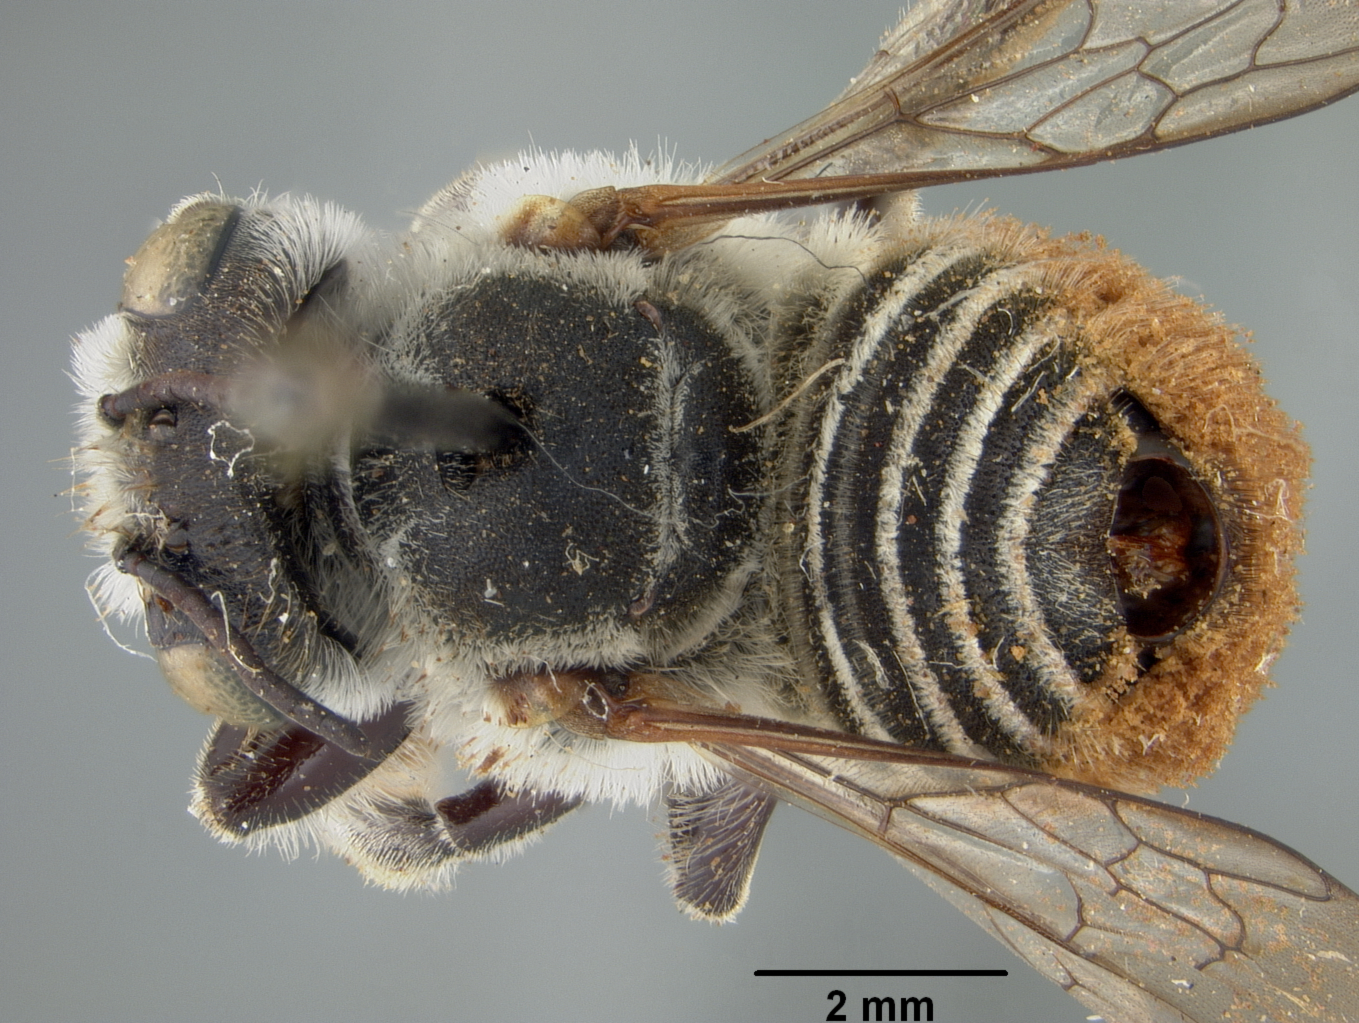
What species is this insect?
Megachile sabinensis
